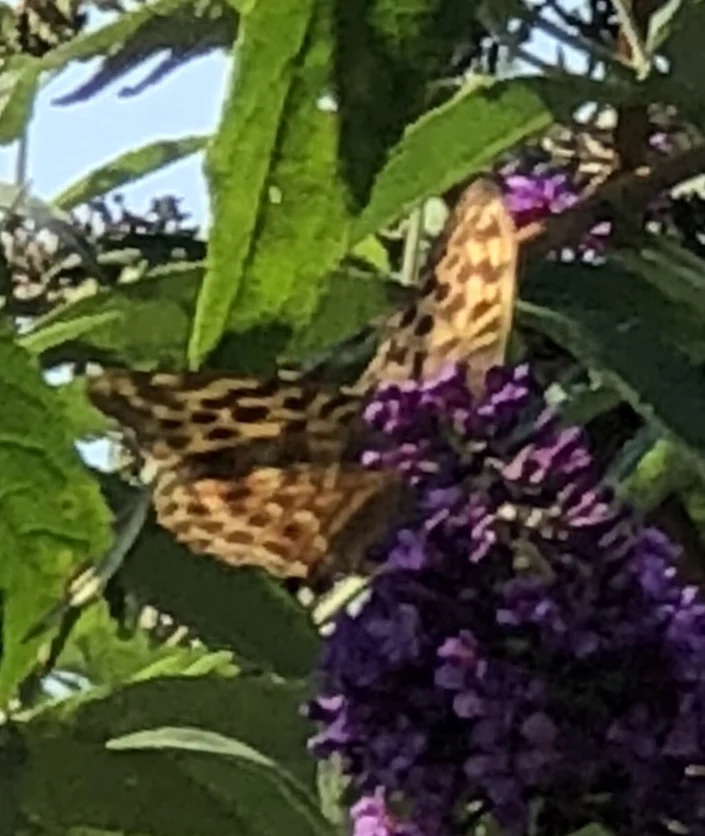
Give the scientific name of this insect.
Argynnis paphia
